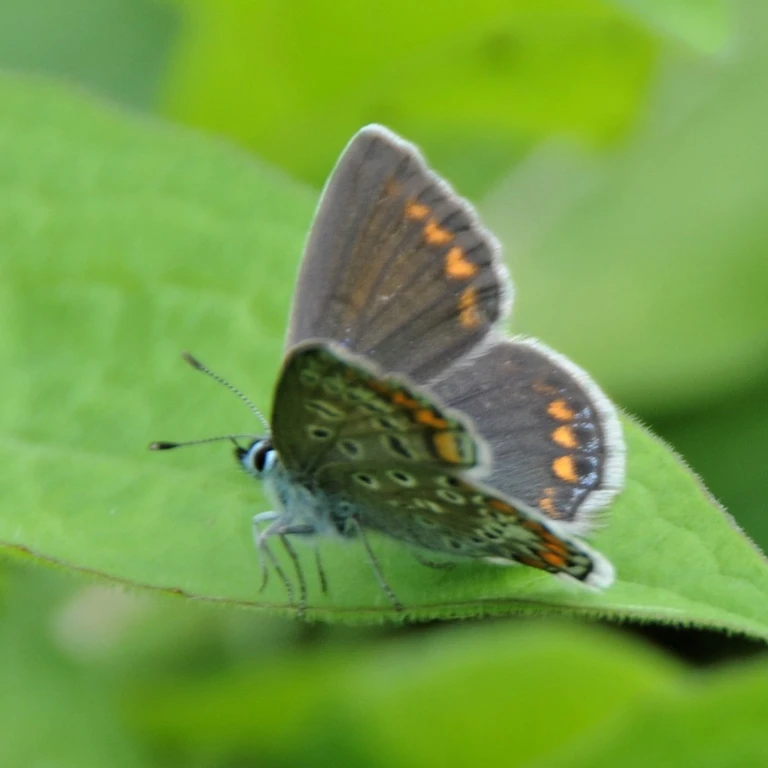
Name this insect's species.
Polyommatus icarus
